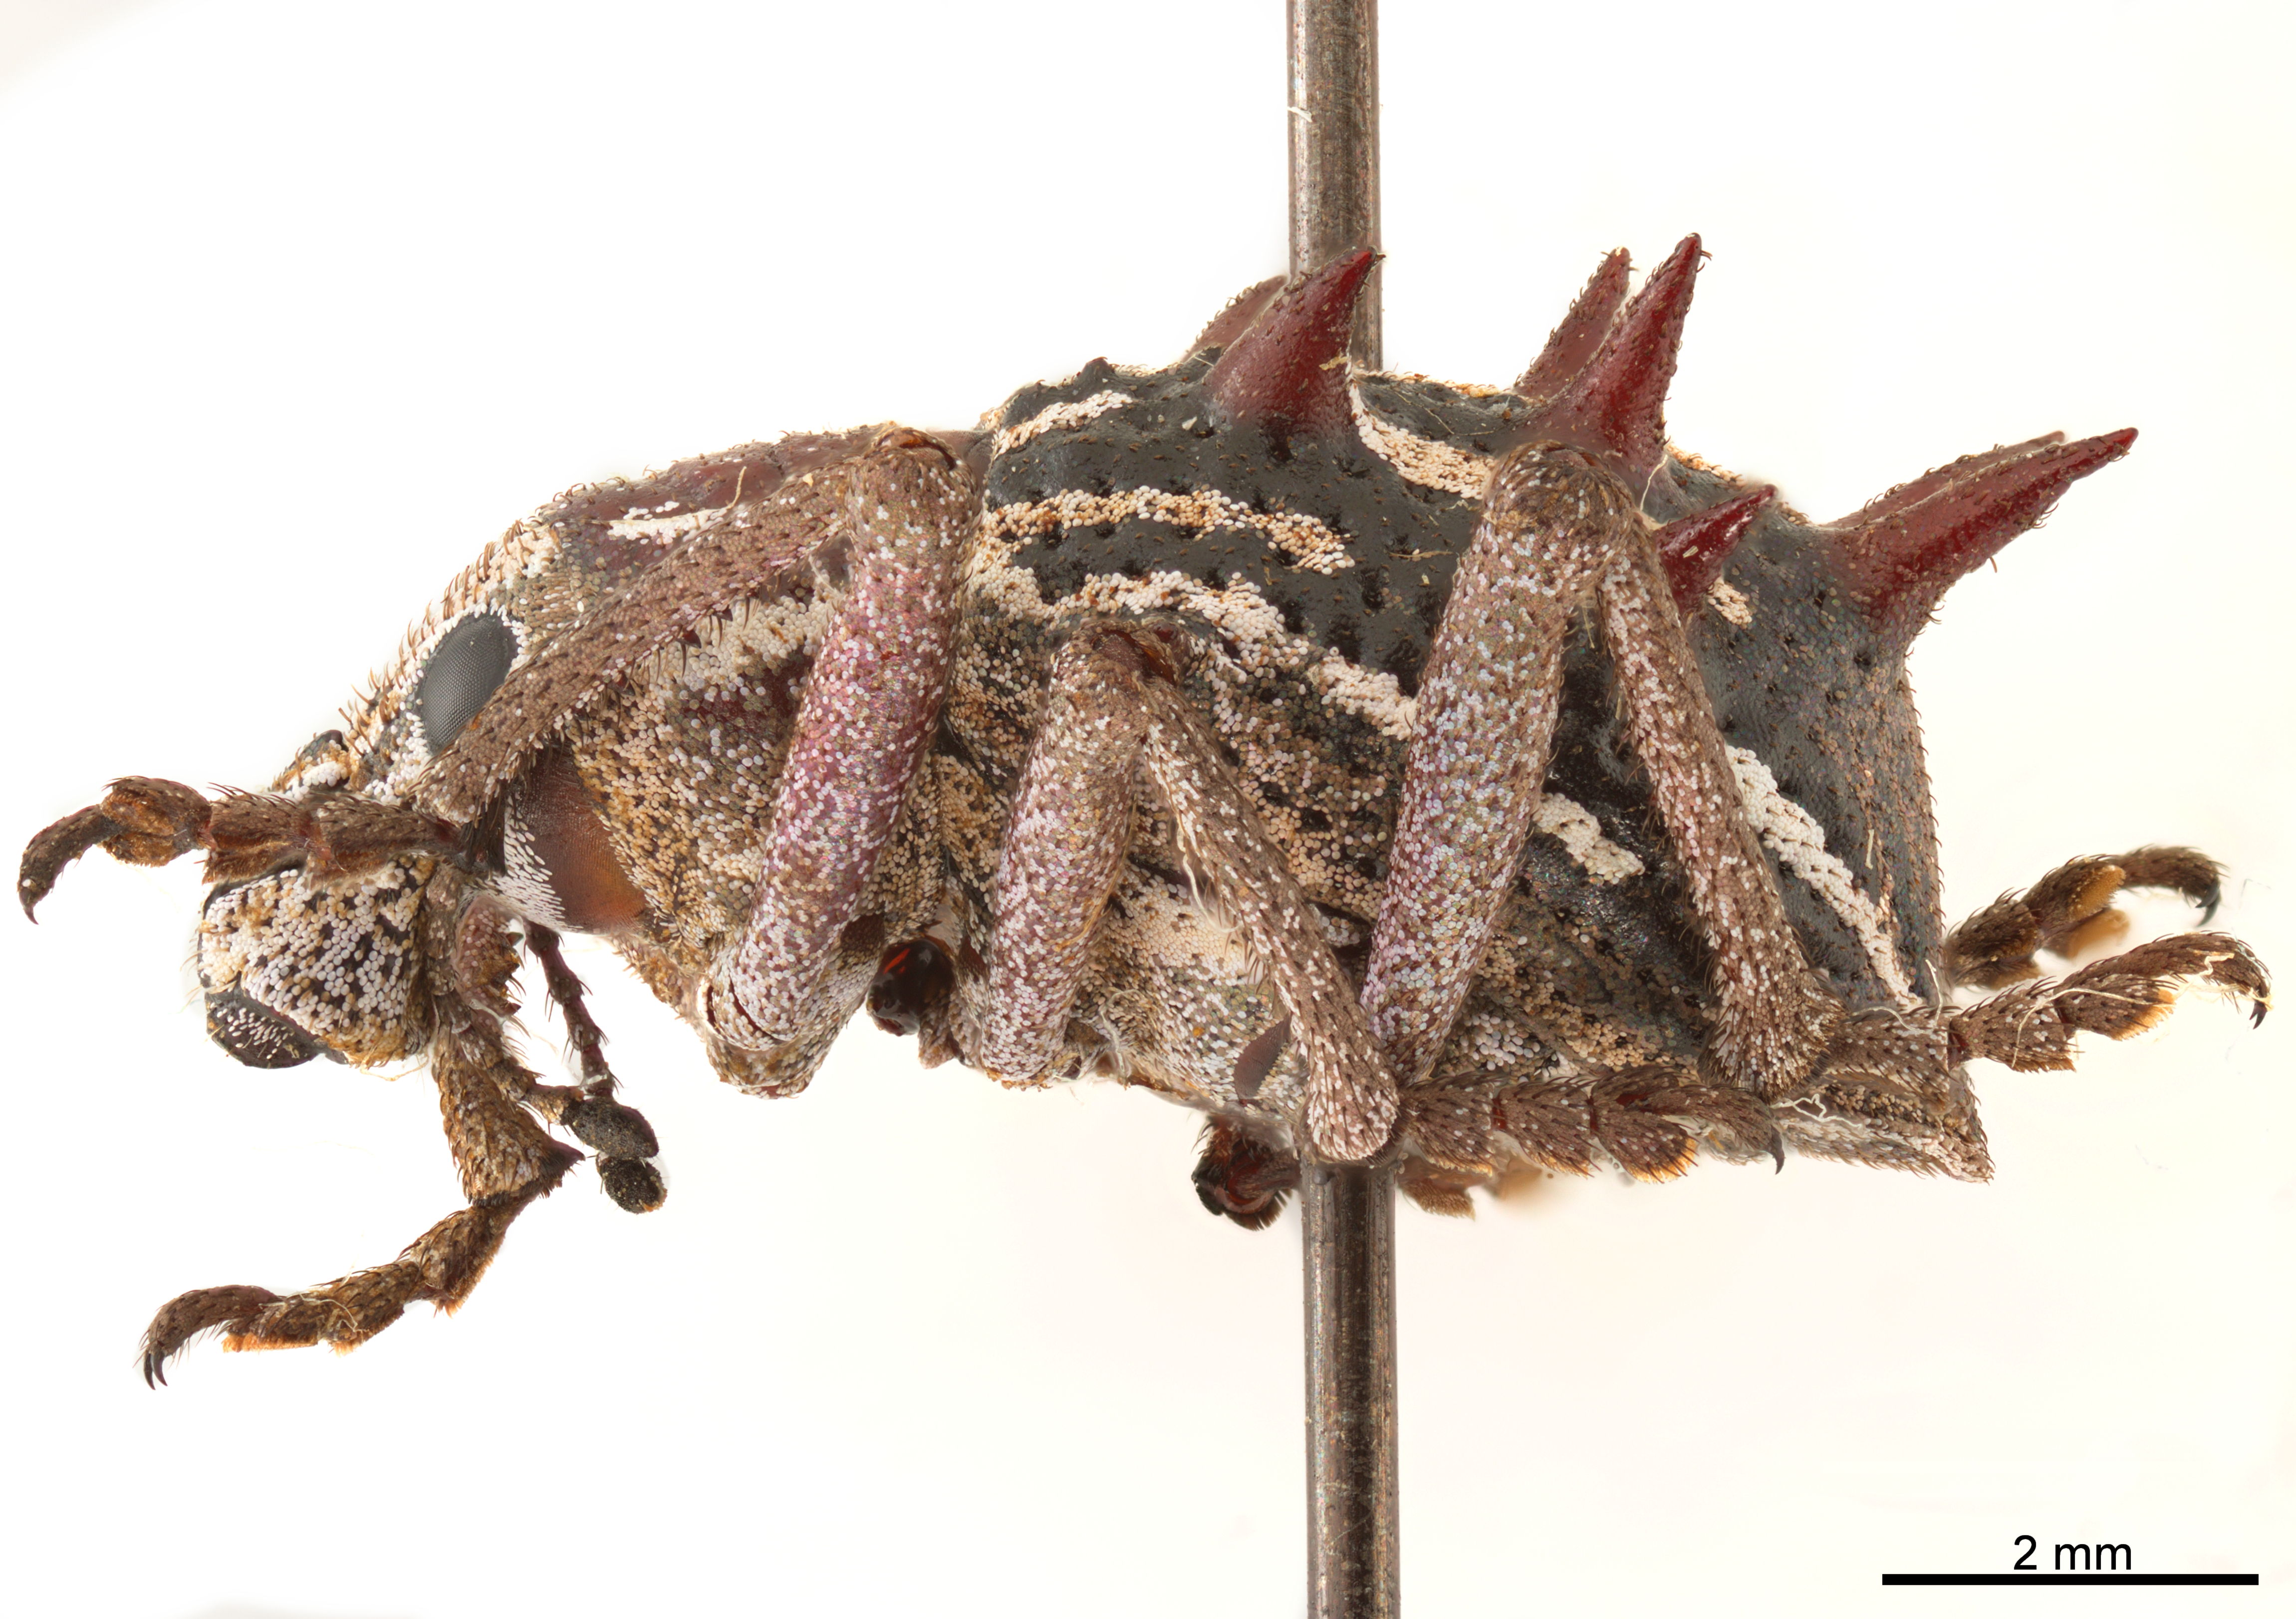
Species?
Catasarcus murex
